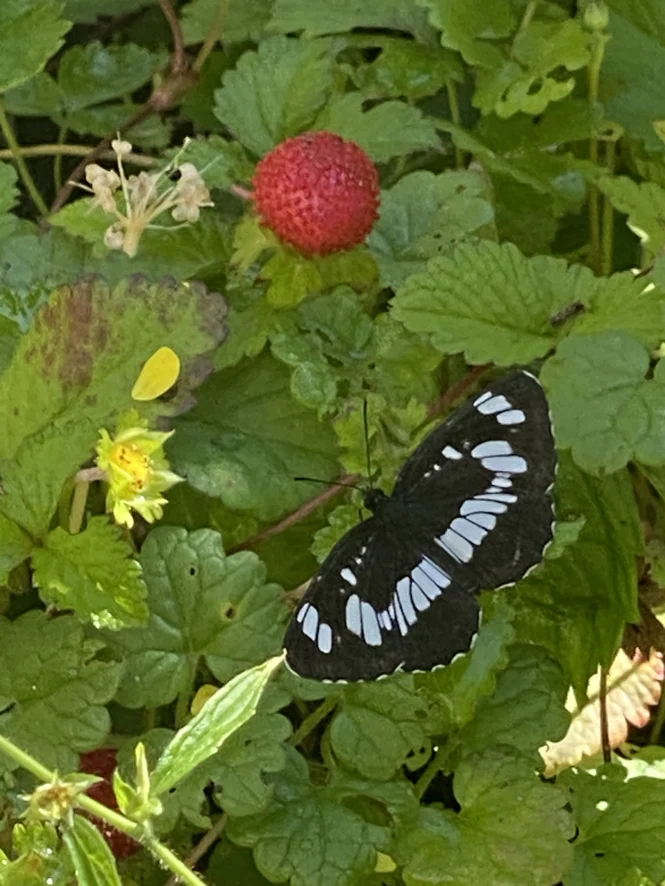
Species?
Neptis rivularis
